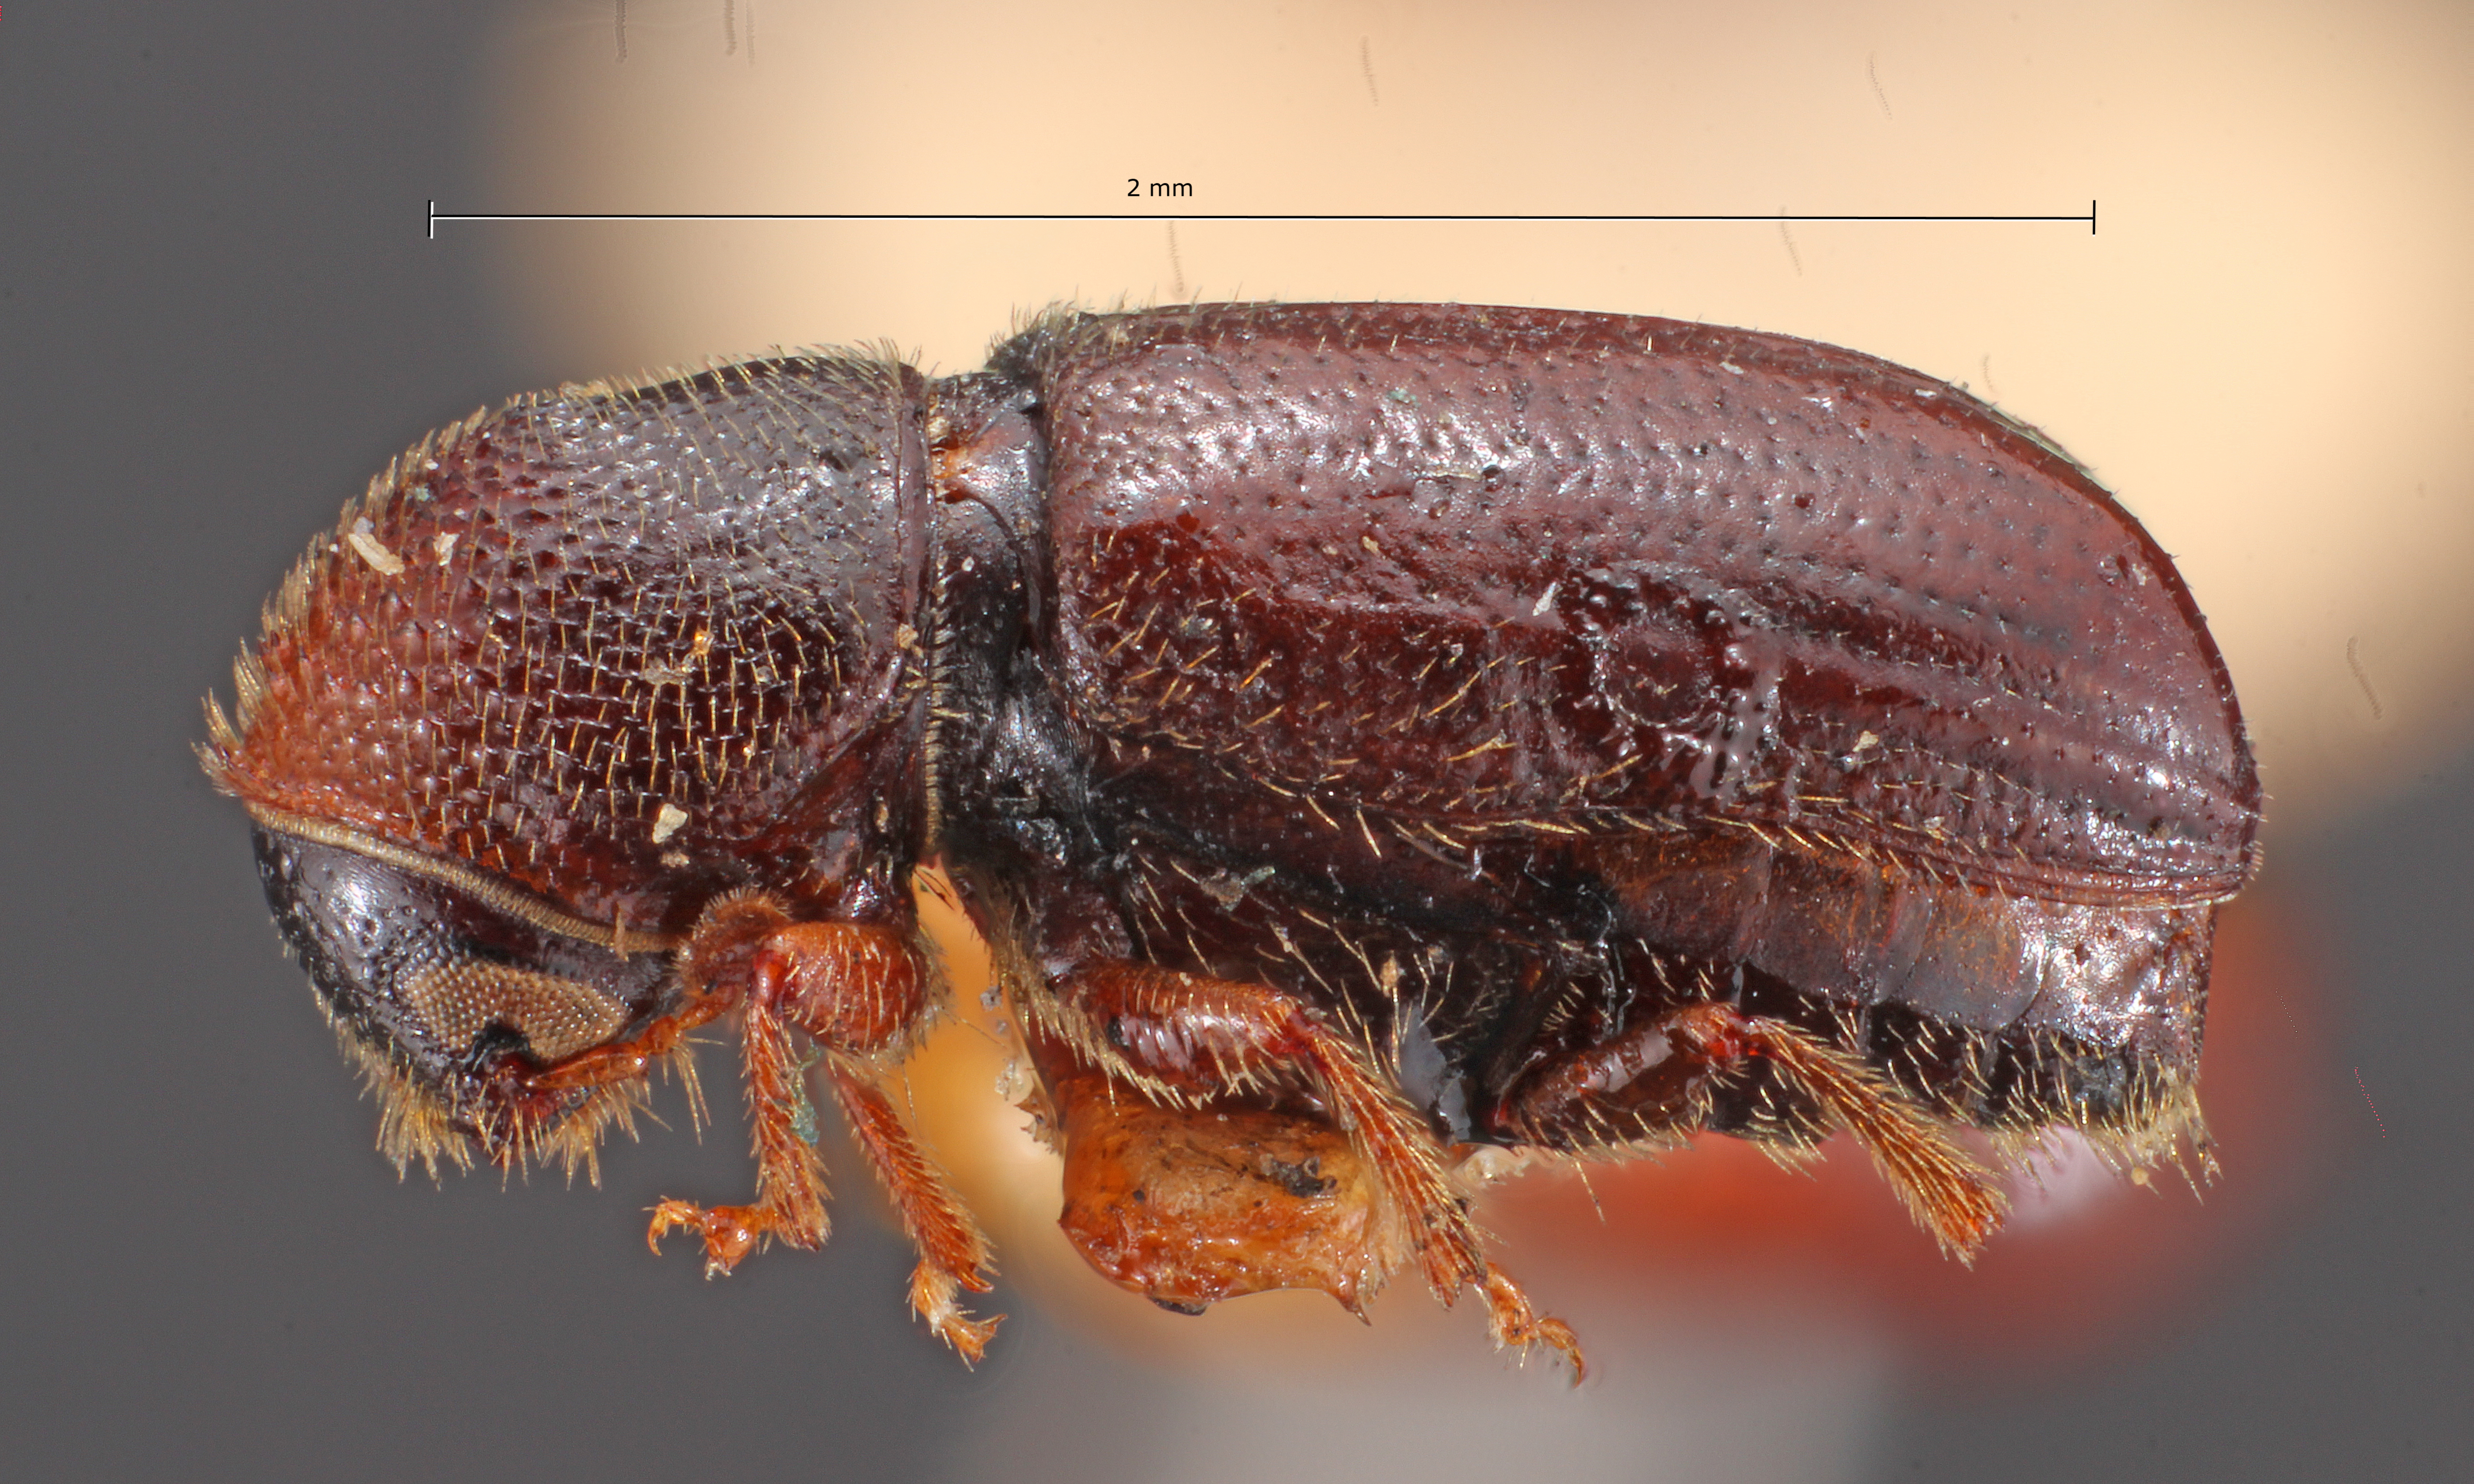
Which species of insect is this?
Myeloborus iniquus
